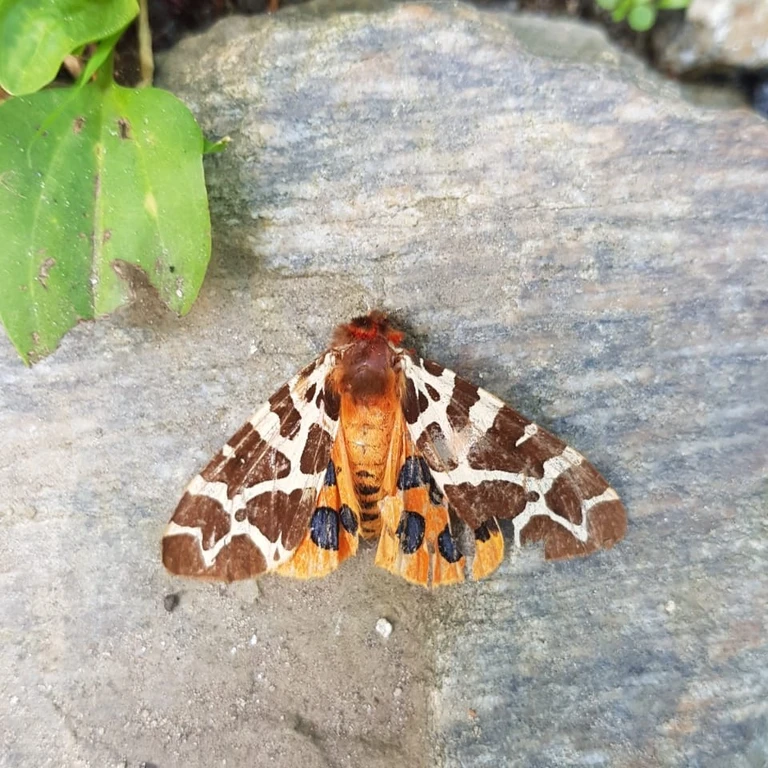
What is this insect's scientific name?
Arctia caja
